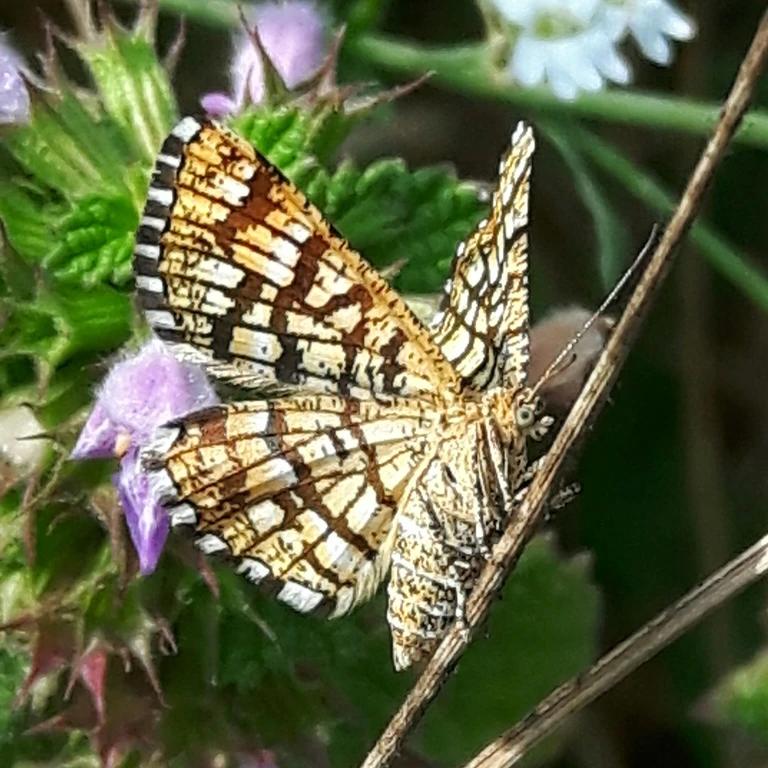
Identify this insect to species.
Chiasmia clathrata
